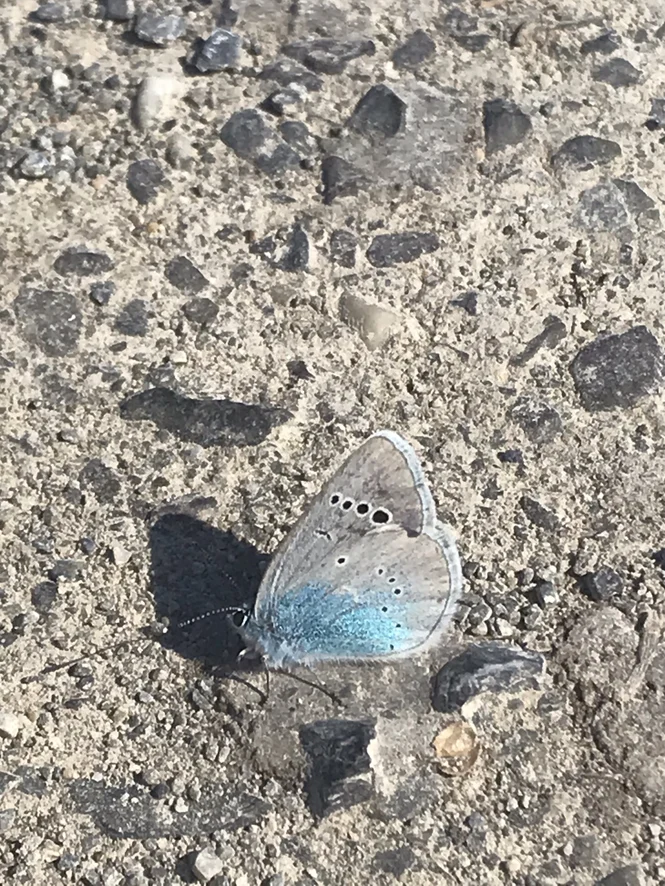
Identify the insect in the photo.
Glaucopsyche alexis
